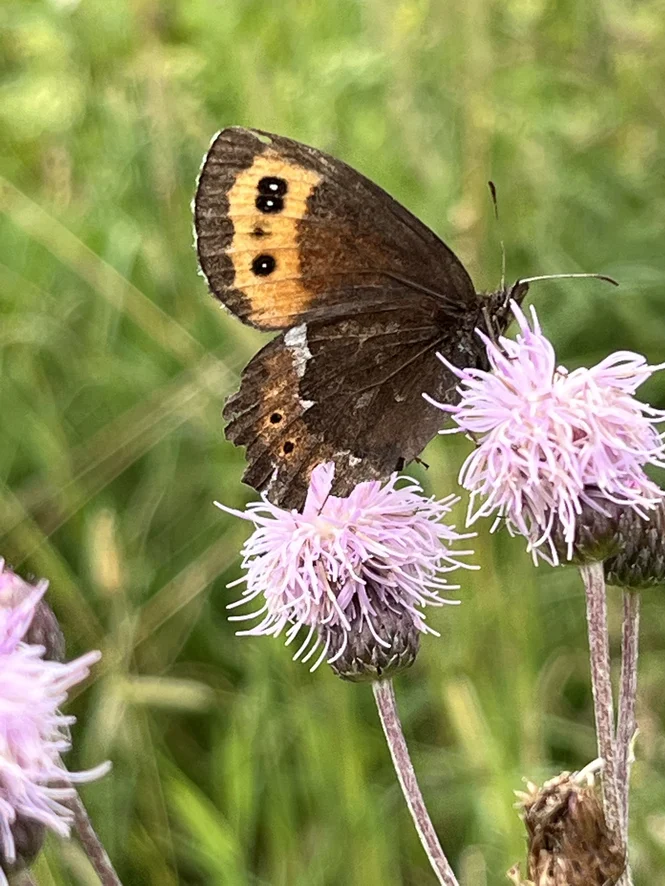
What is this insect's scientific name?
Erebia ligea
